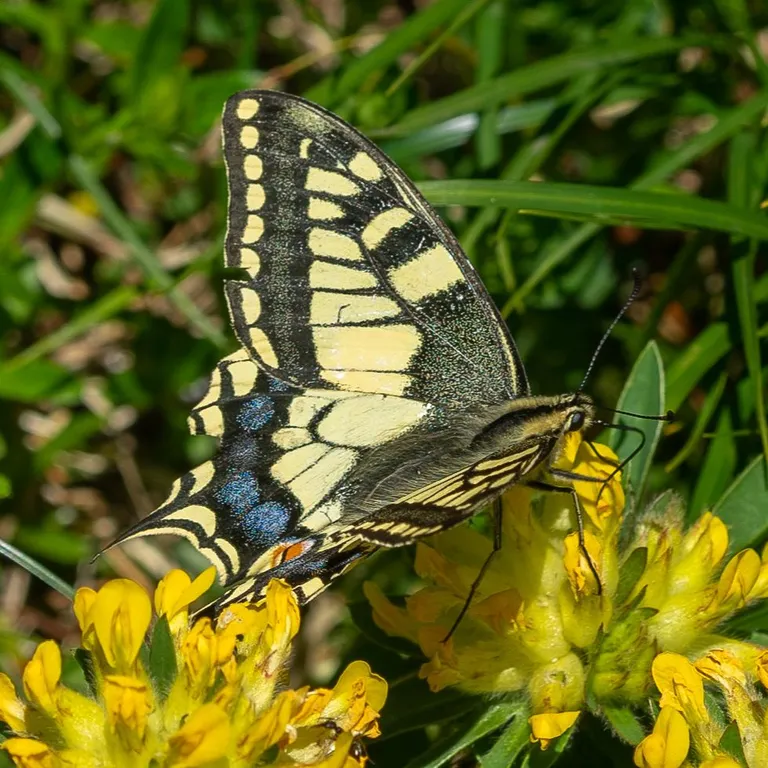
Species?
Papilio machaon
